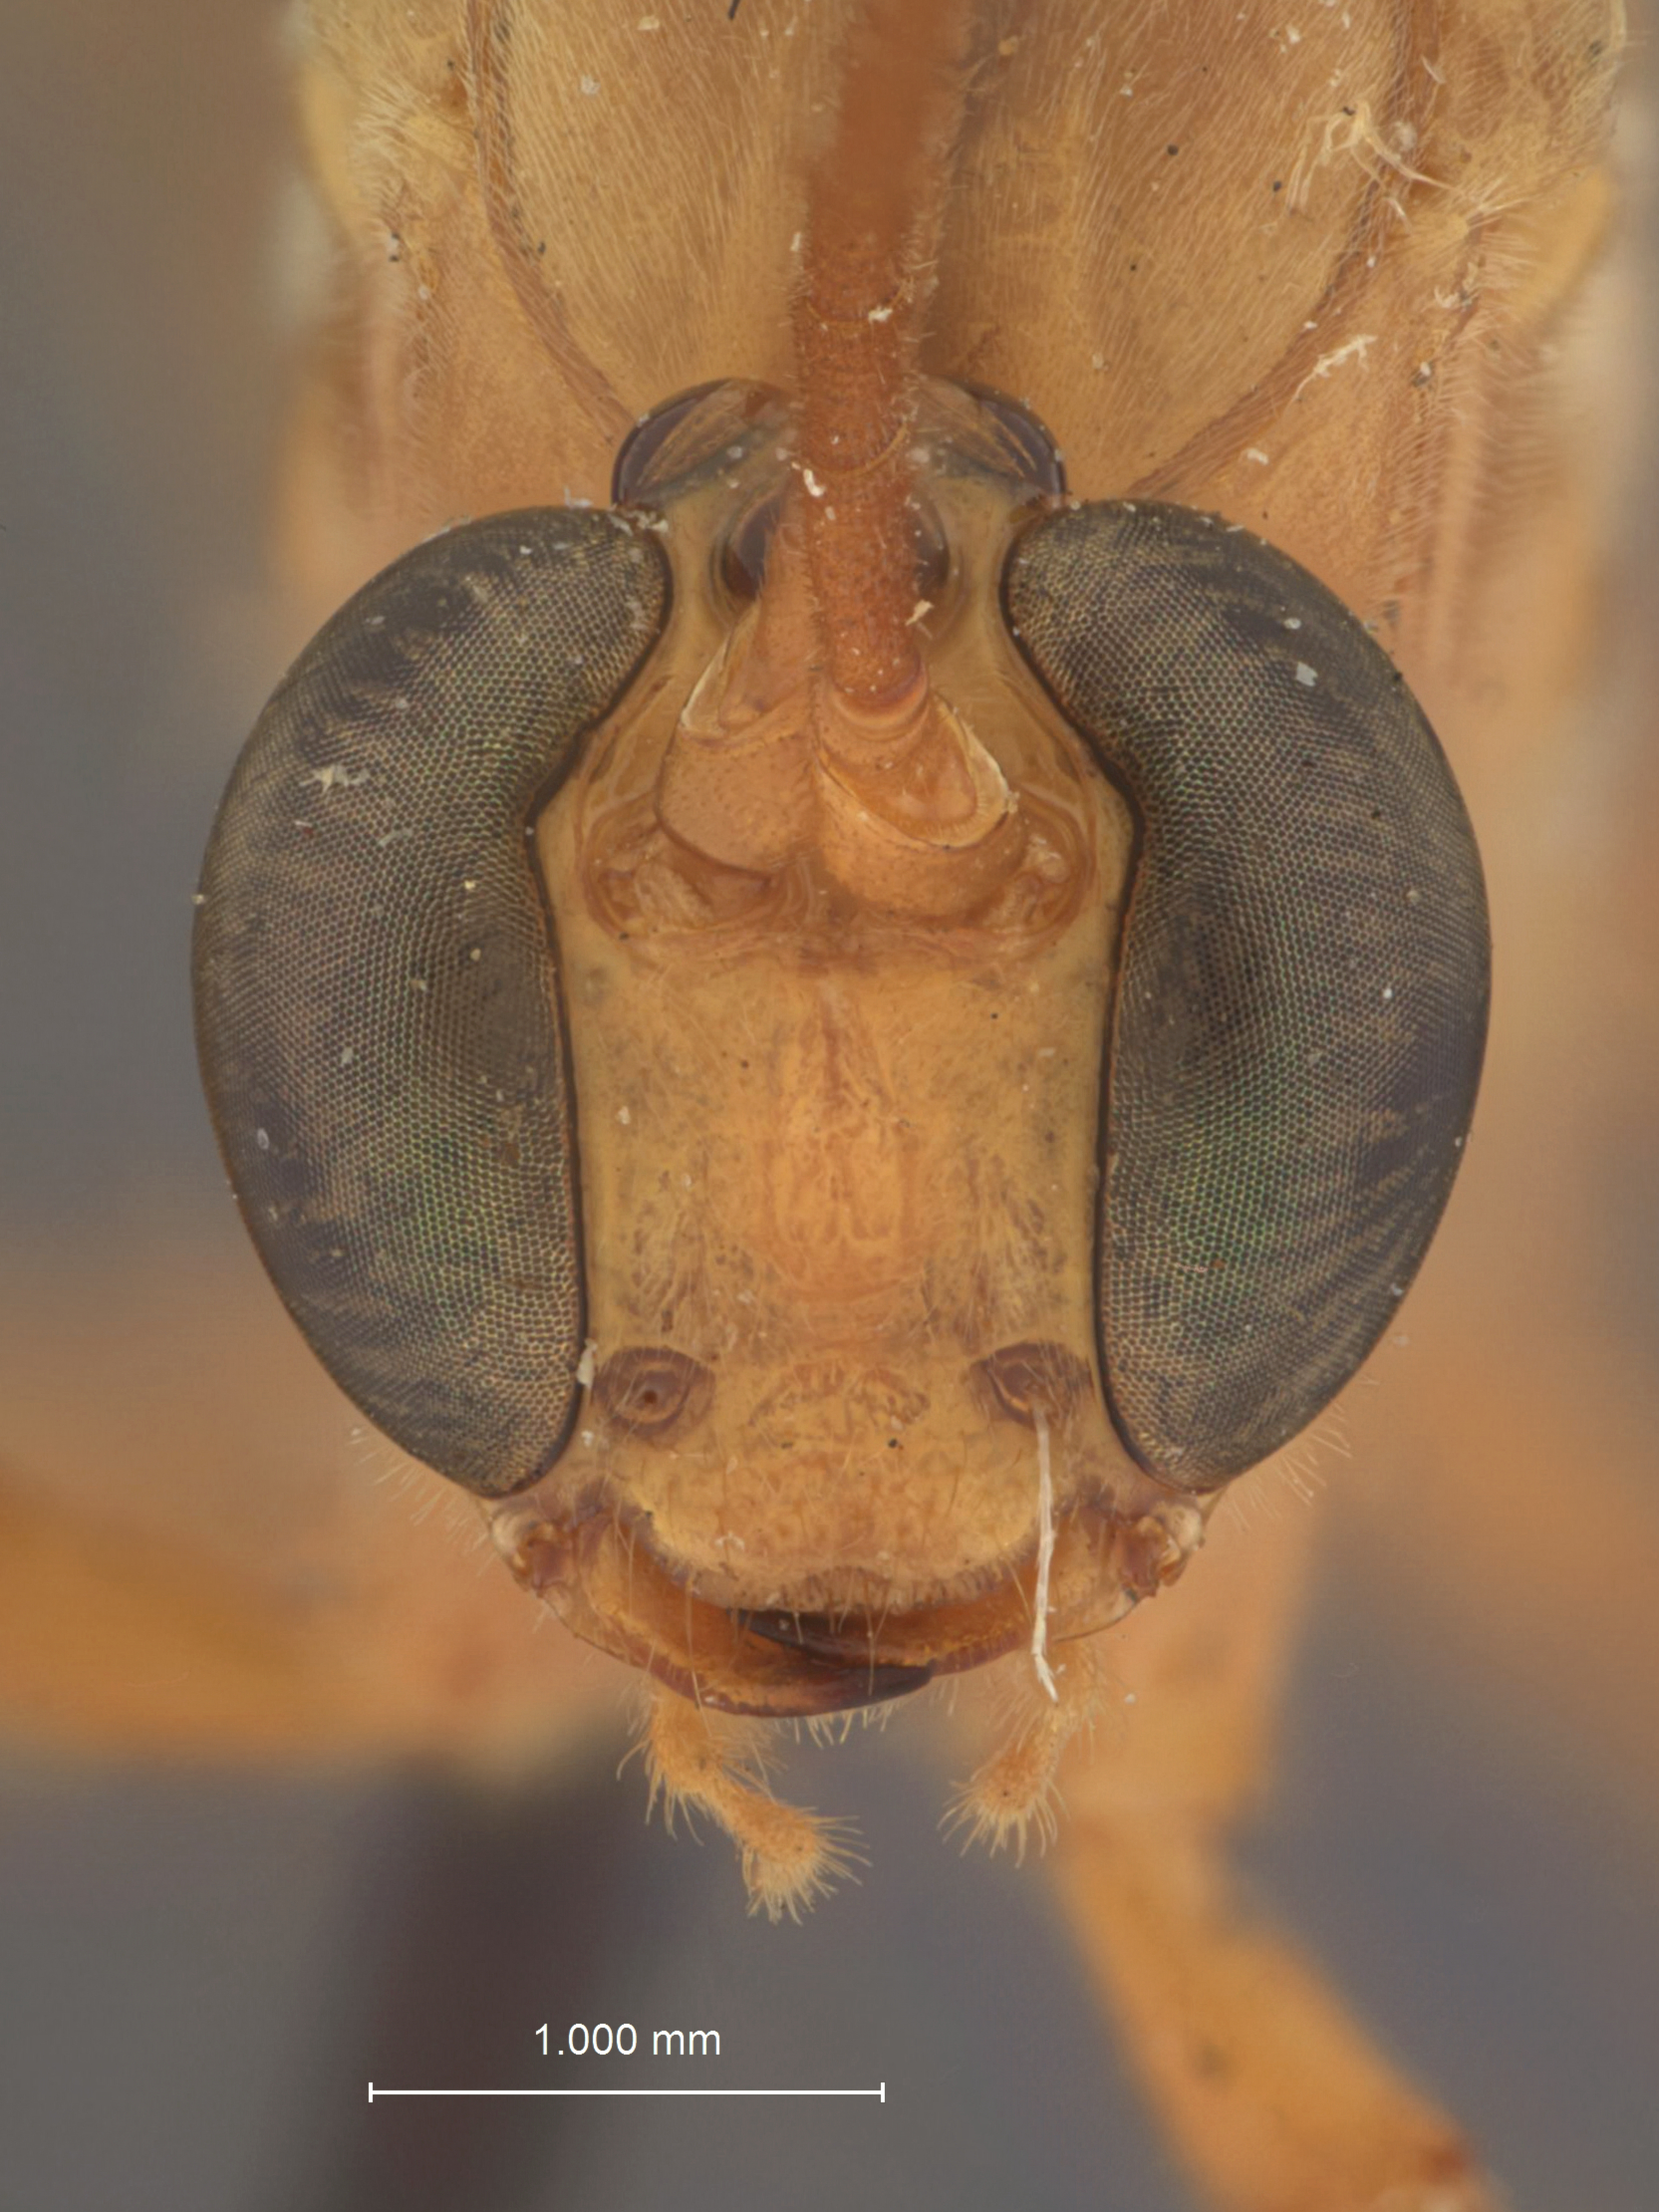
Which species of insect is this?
Paniscus unguicularis
